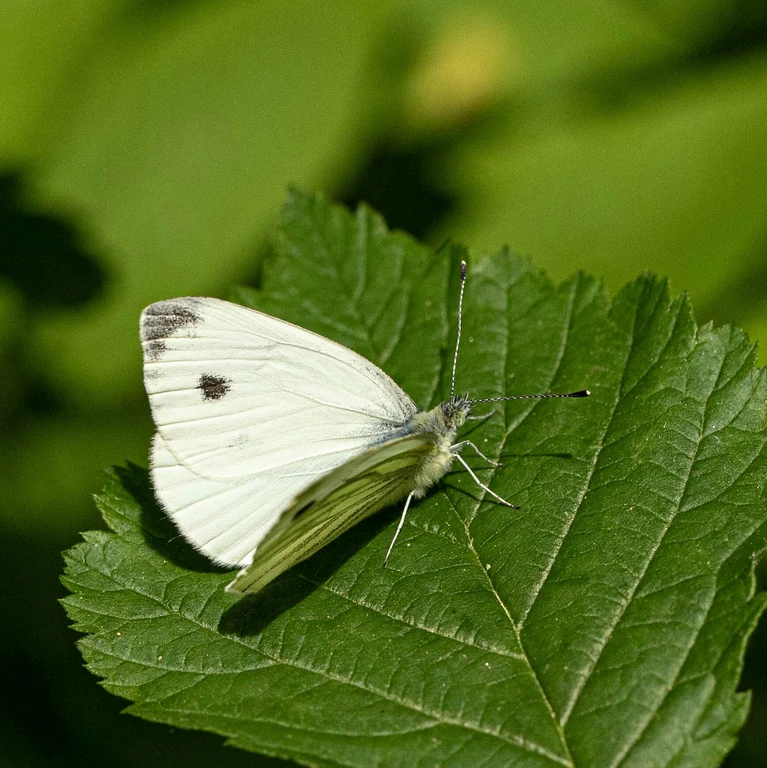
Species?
Pieris napi
